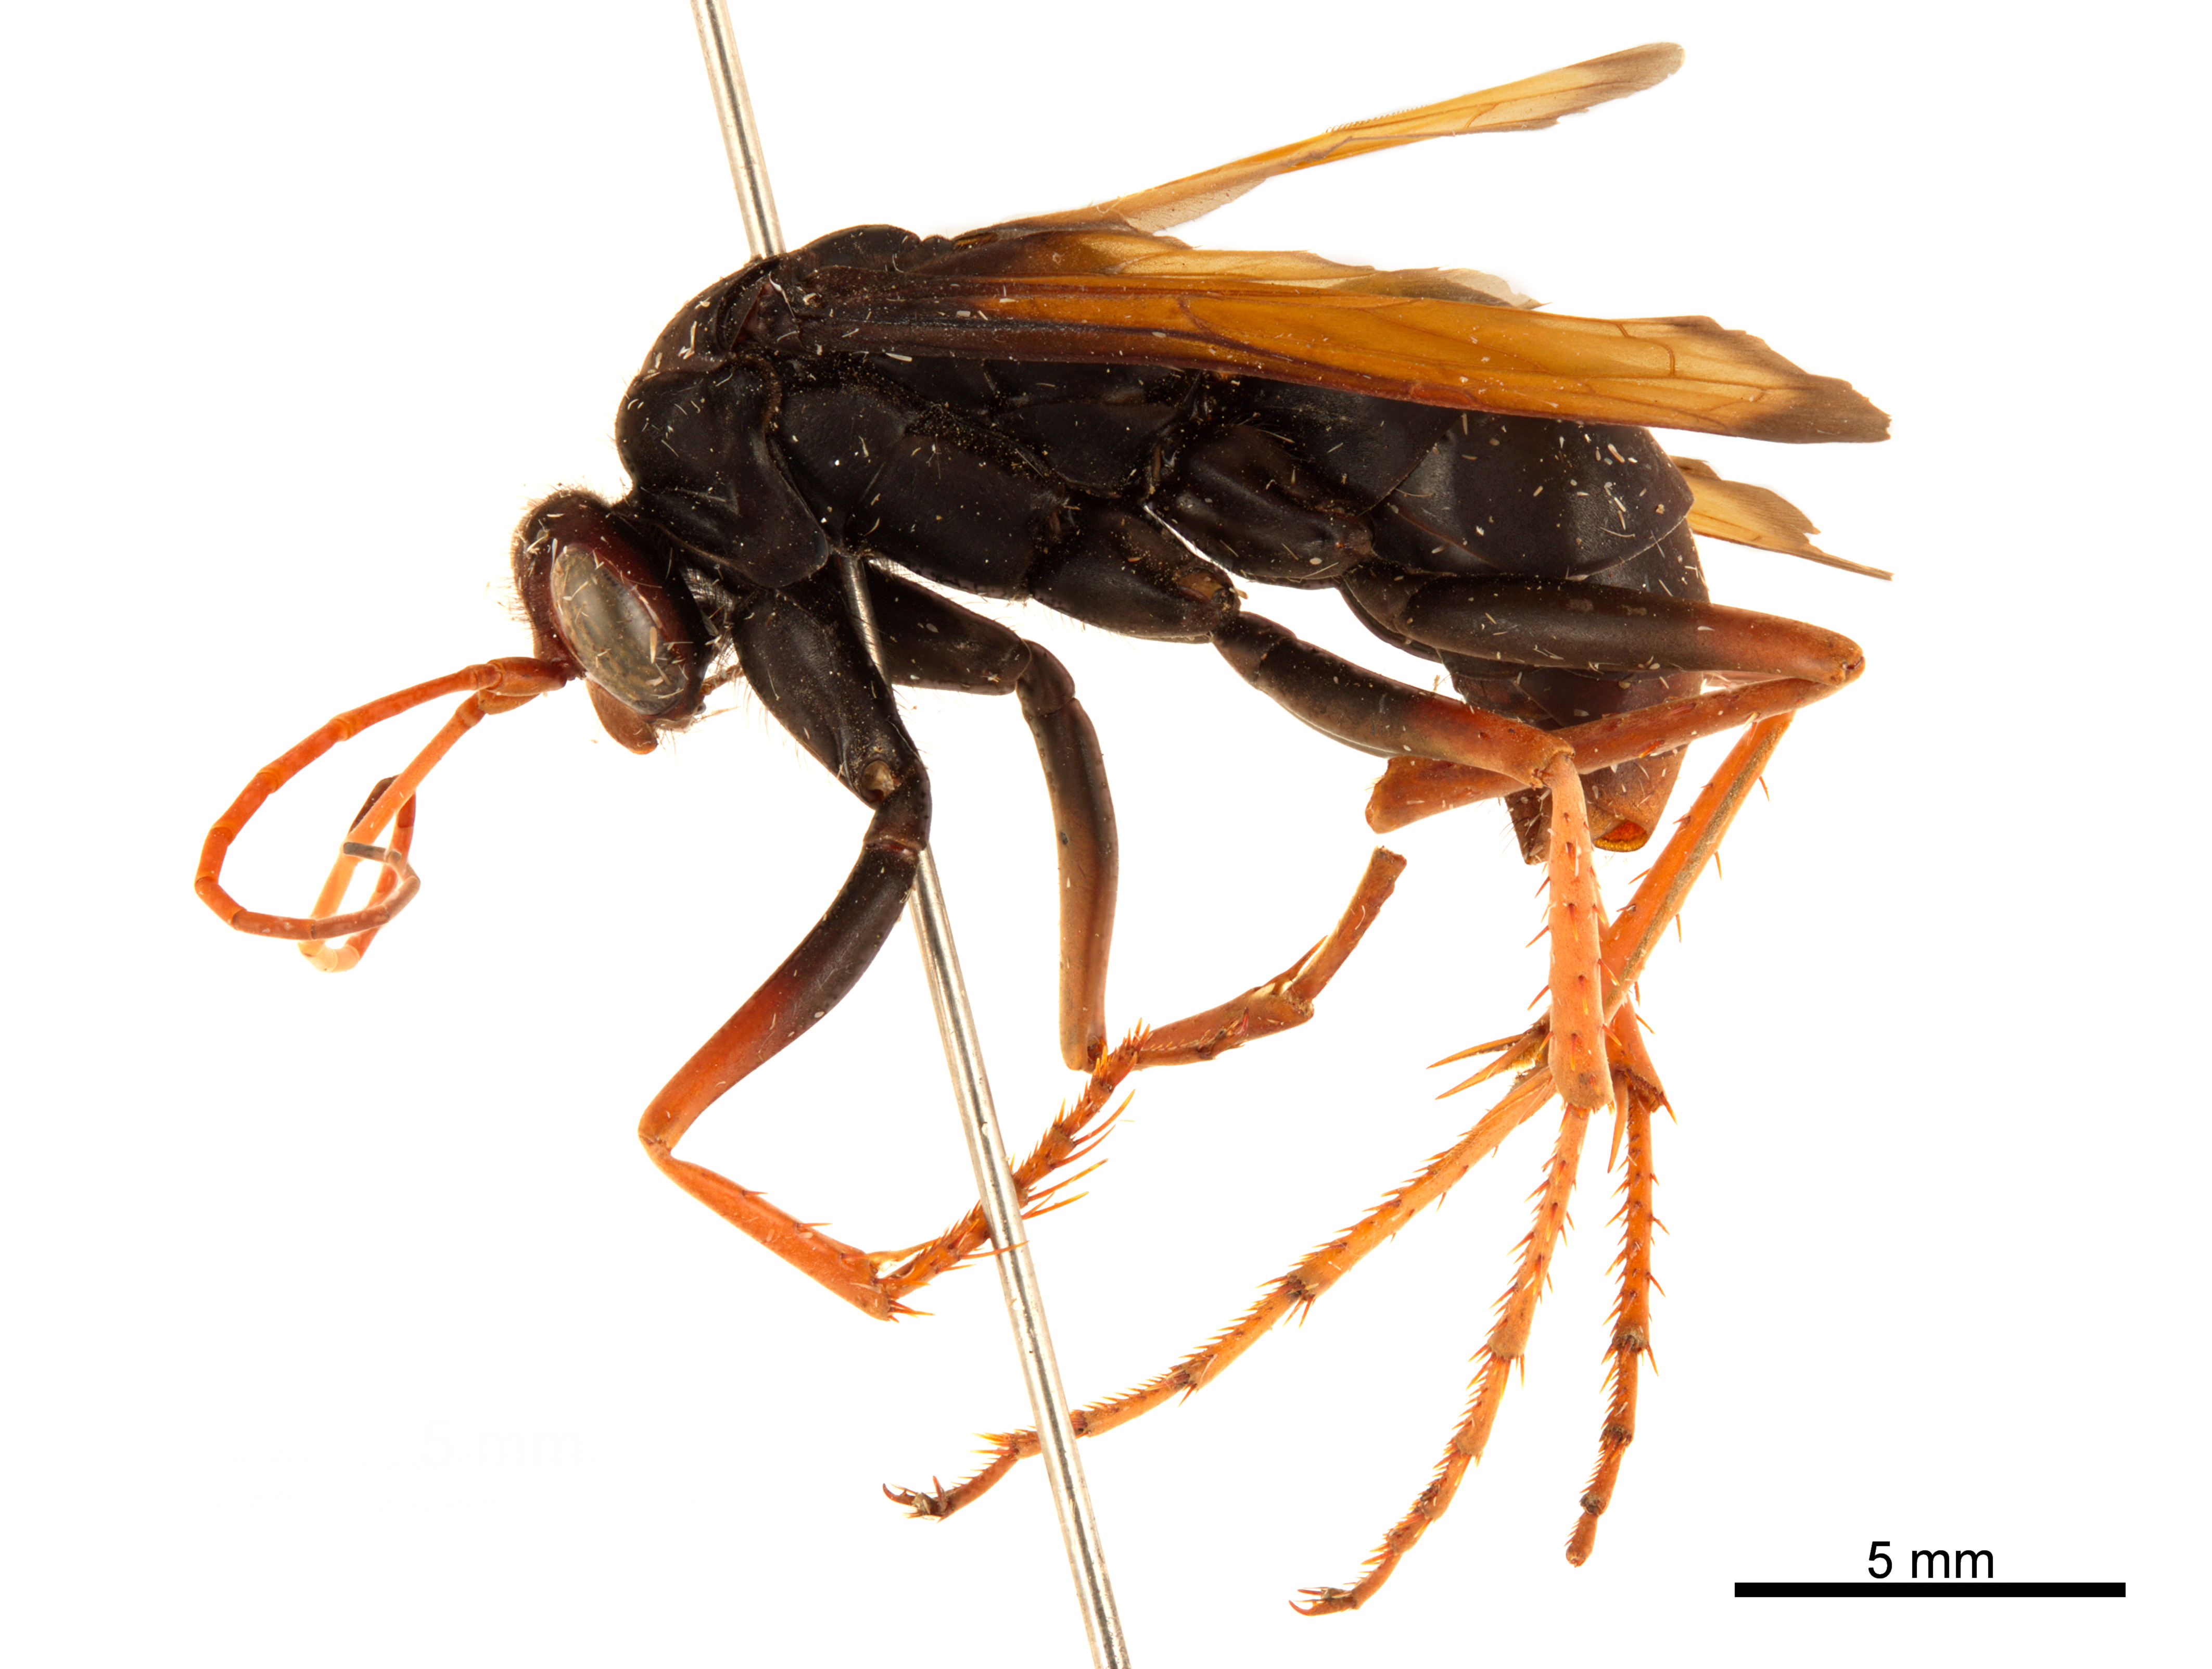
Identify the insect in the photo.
Tachypompilus ignitus
